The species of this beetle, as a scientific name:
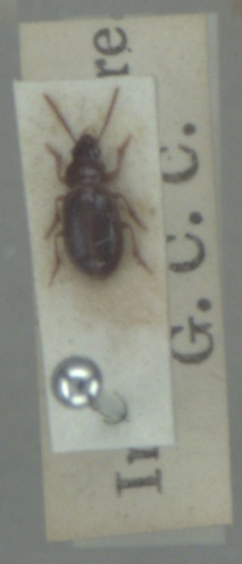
Bradycellus caucasicus
